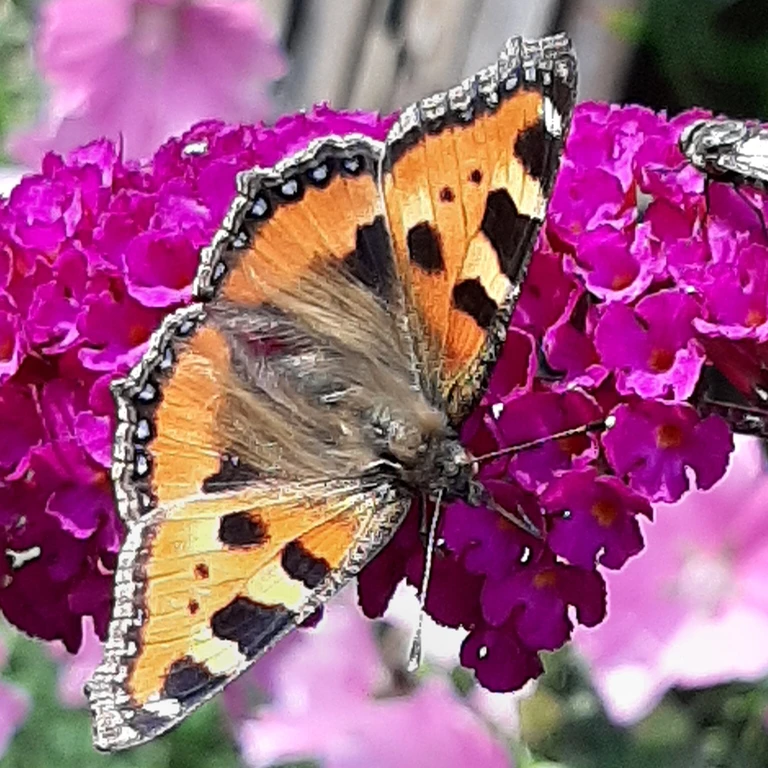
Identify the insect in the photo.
Aglais urticae
